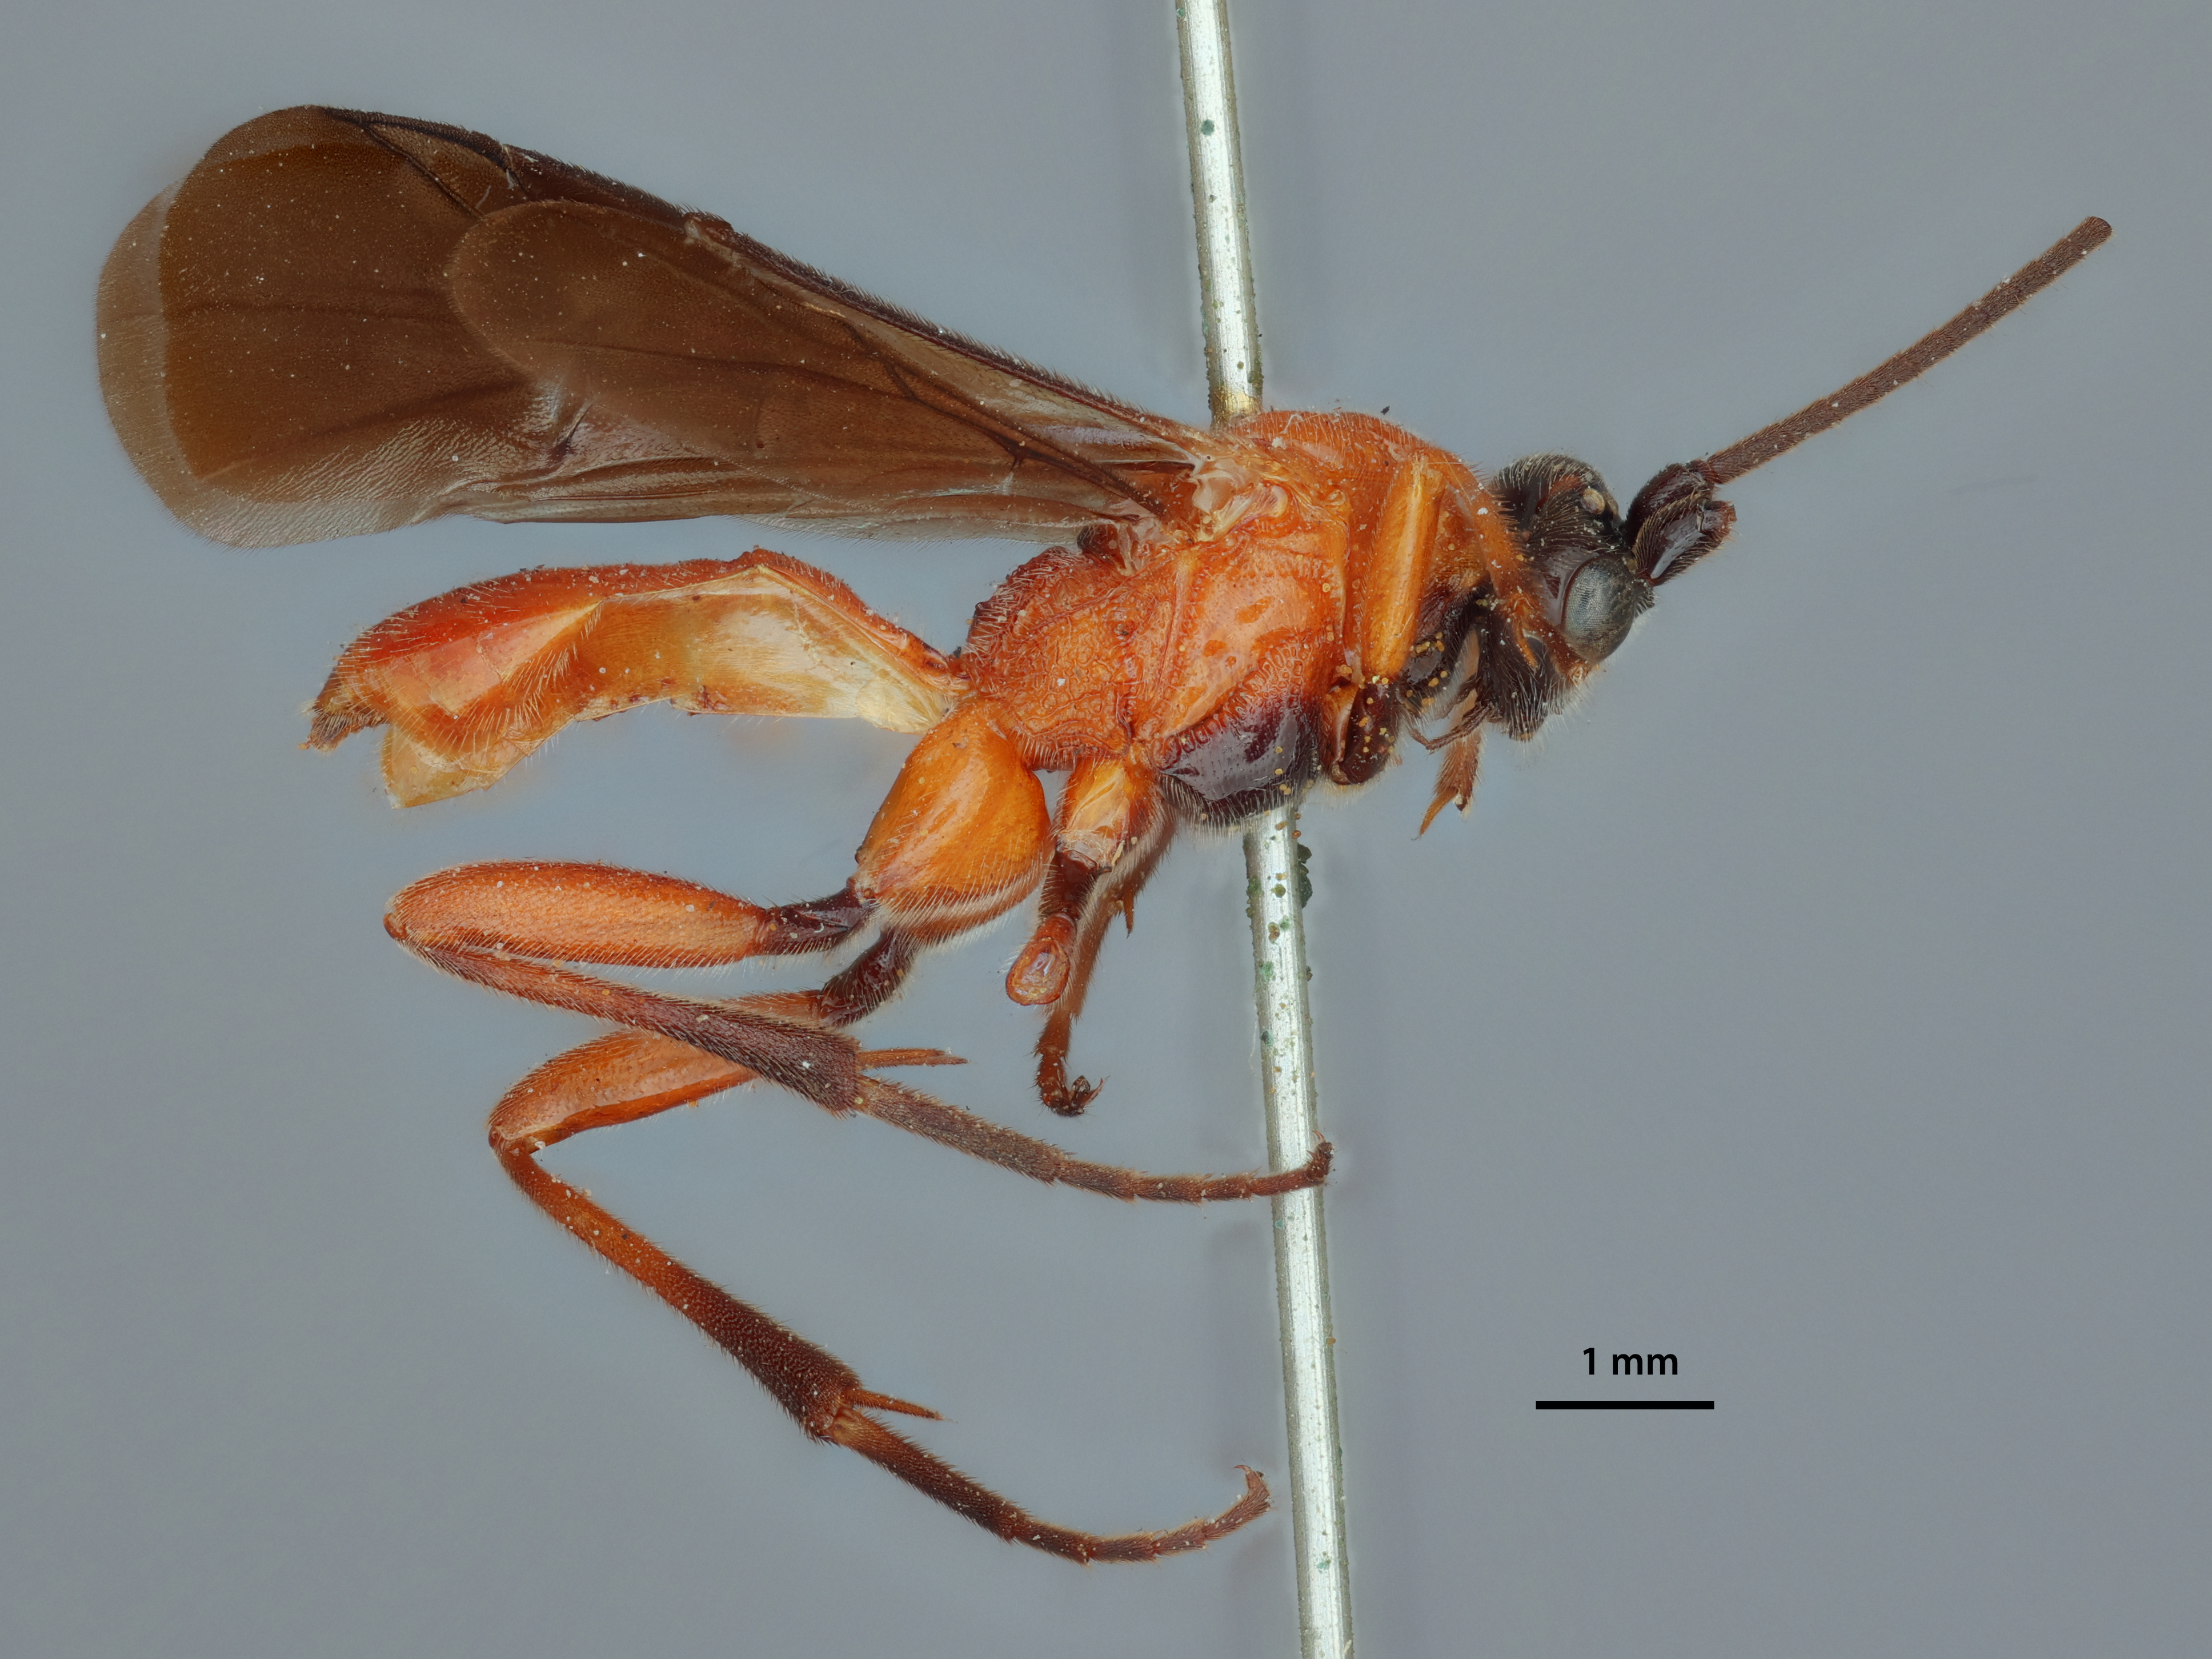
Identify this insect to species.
Microdus nigriceps
